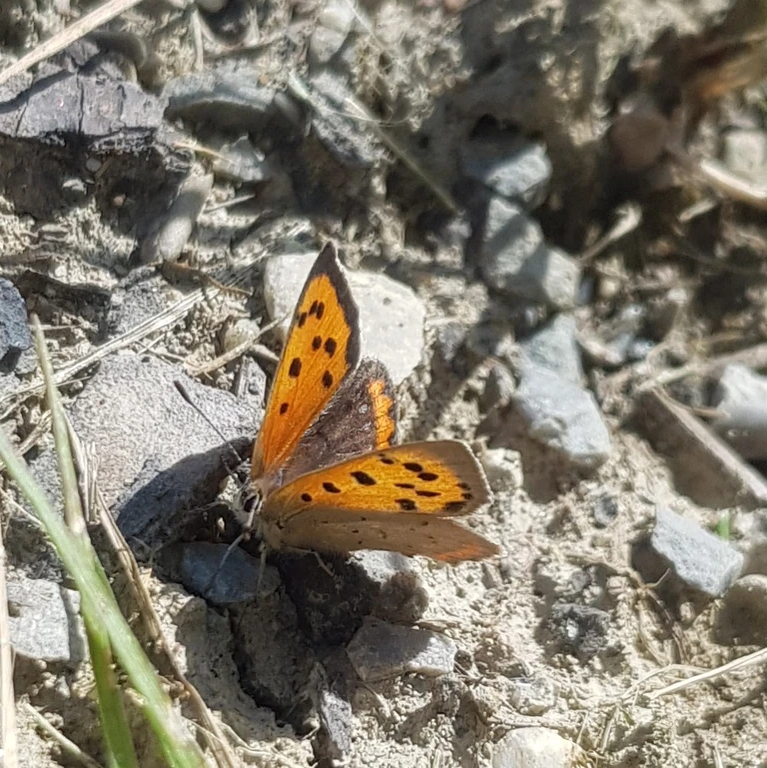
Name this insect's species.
Lycaena phlaeas
